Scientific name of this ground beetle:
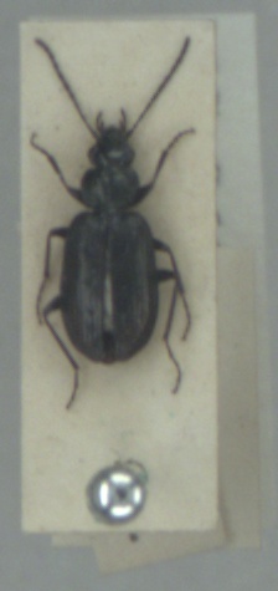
Sericoda quadripunctata
